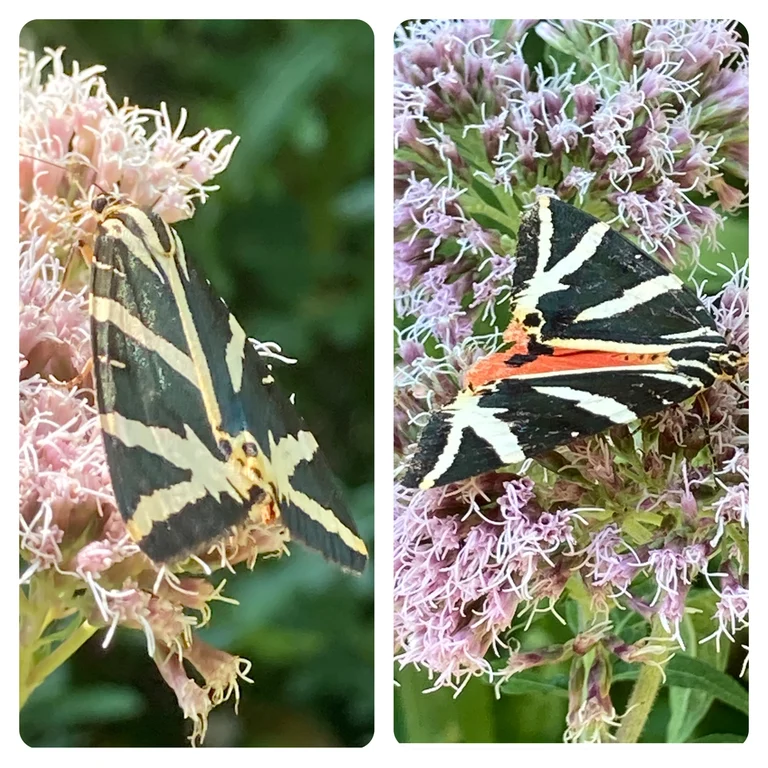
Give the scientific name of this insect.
Euplagia quadripunctaria
